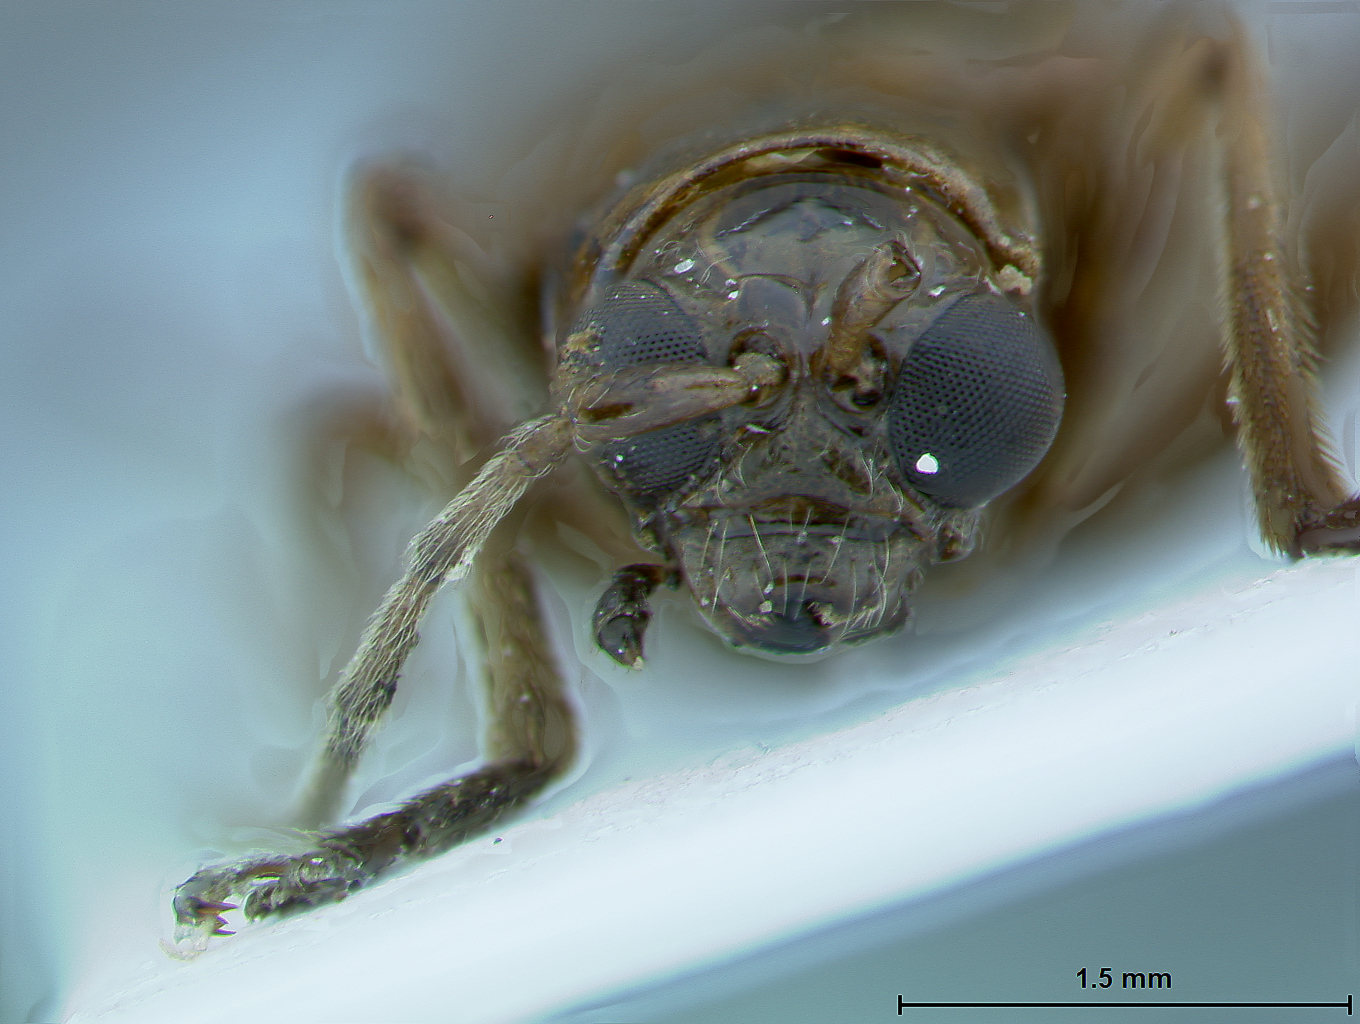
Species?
Hoplasoma mcgregori
